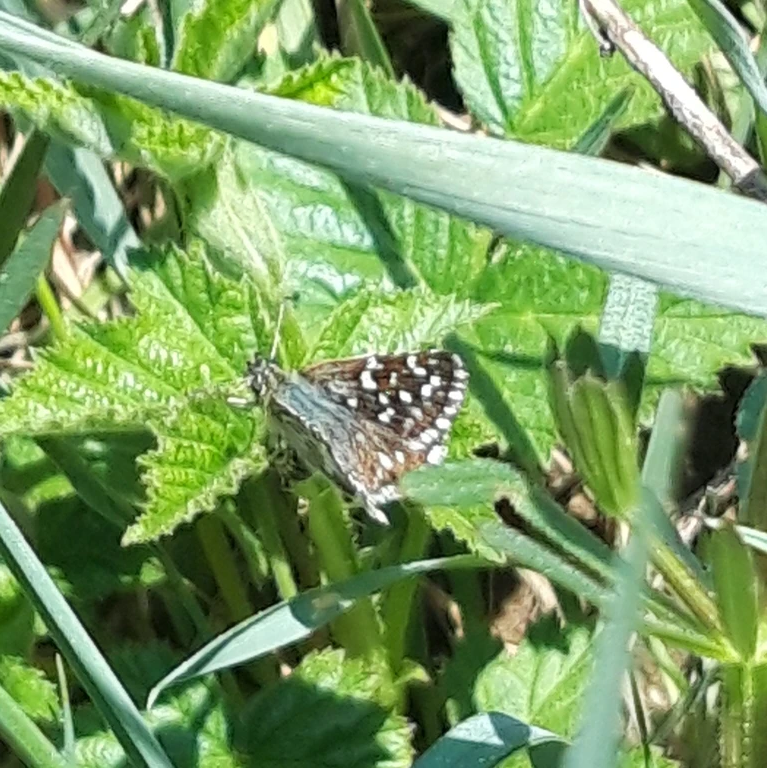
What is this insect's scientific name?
Pyrgus malvae
